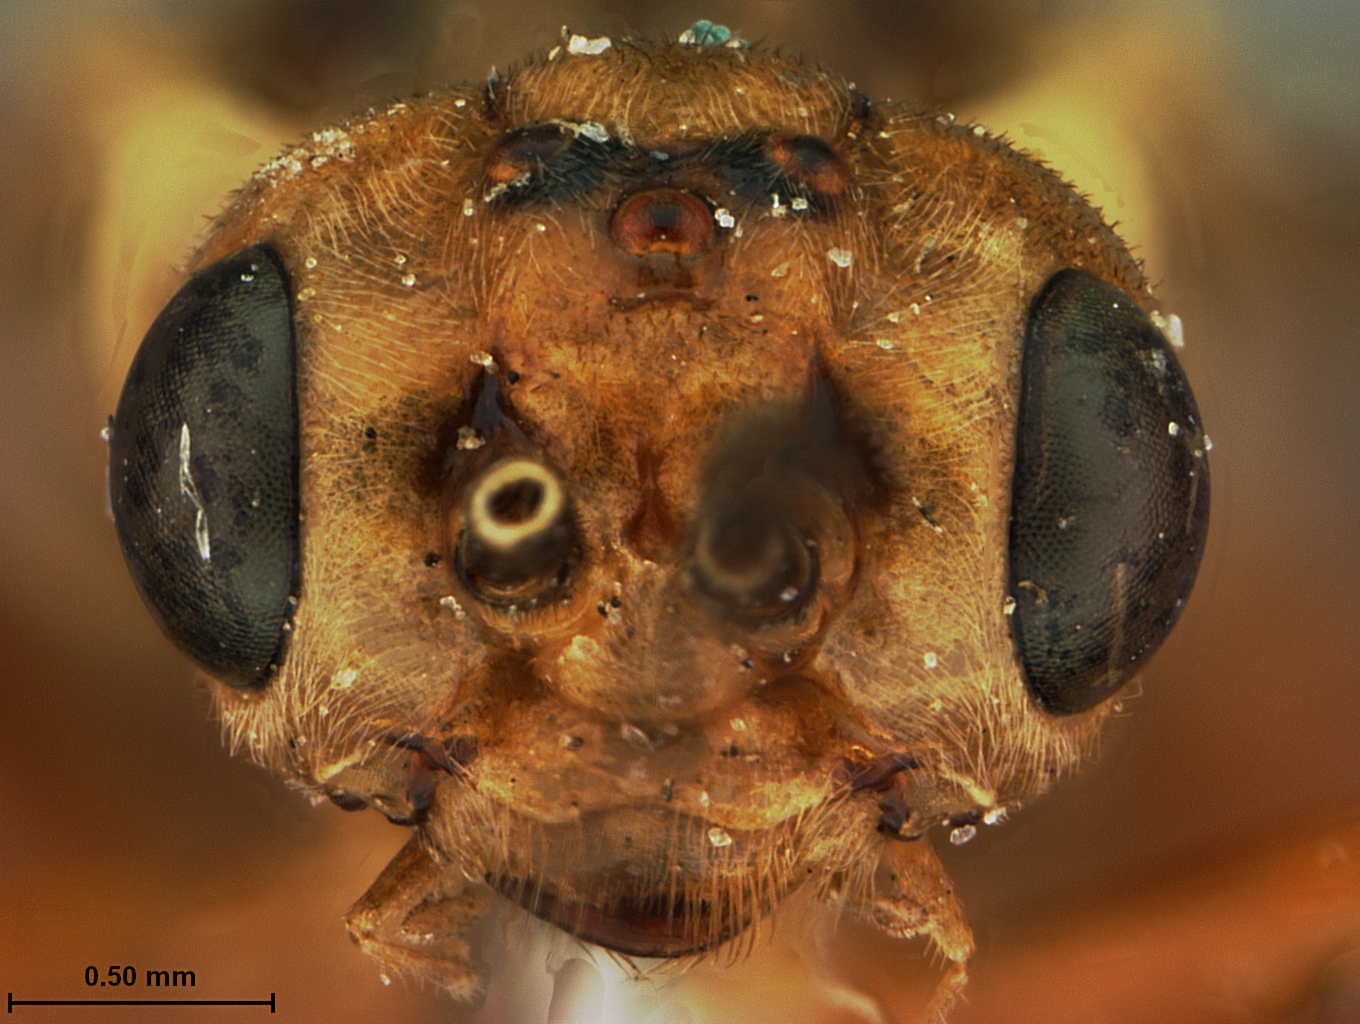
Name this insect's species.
Pachynematus piceae
